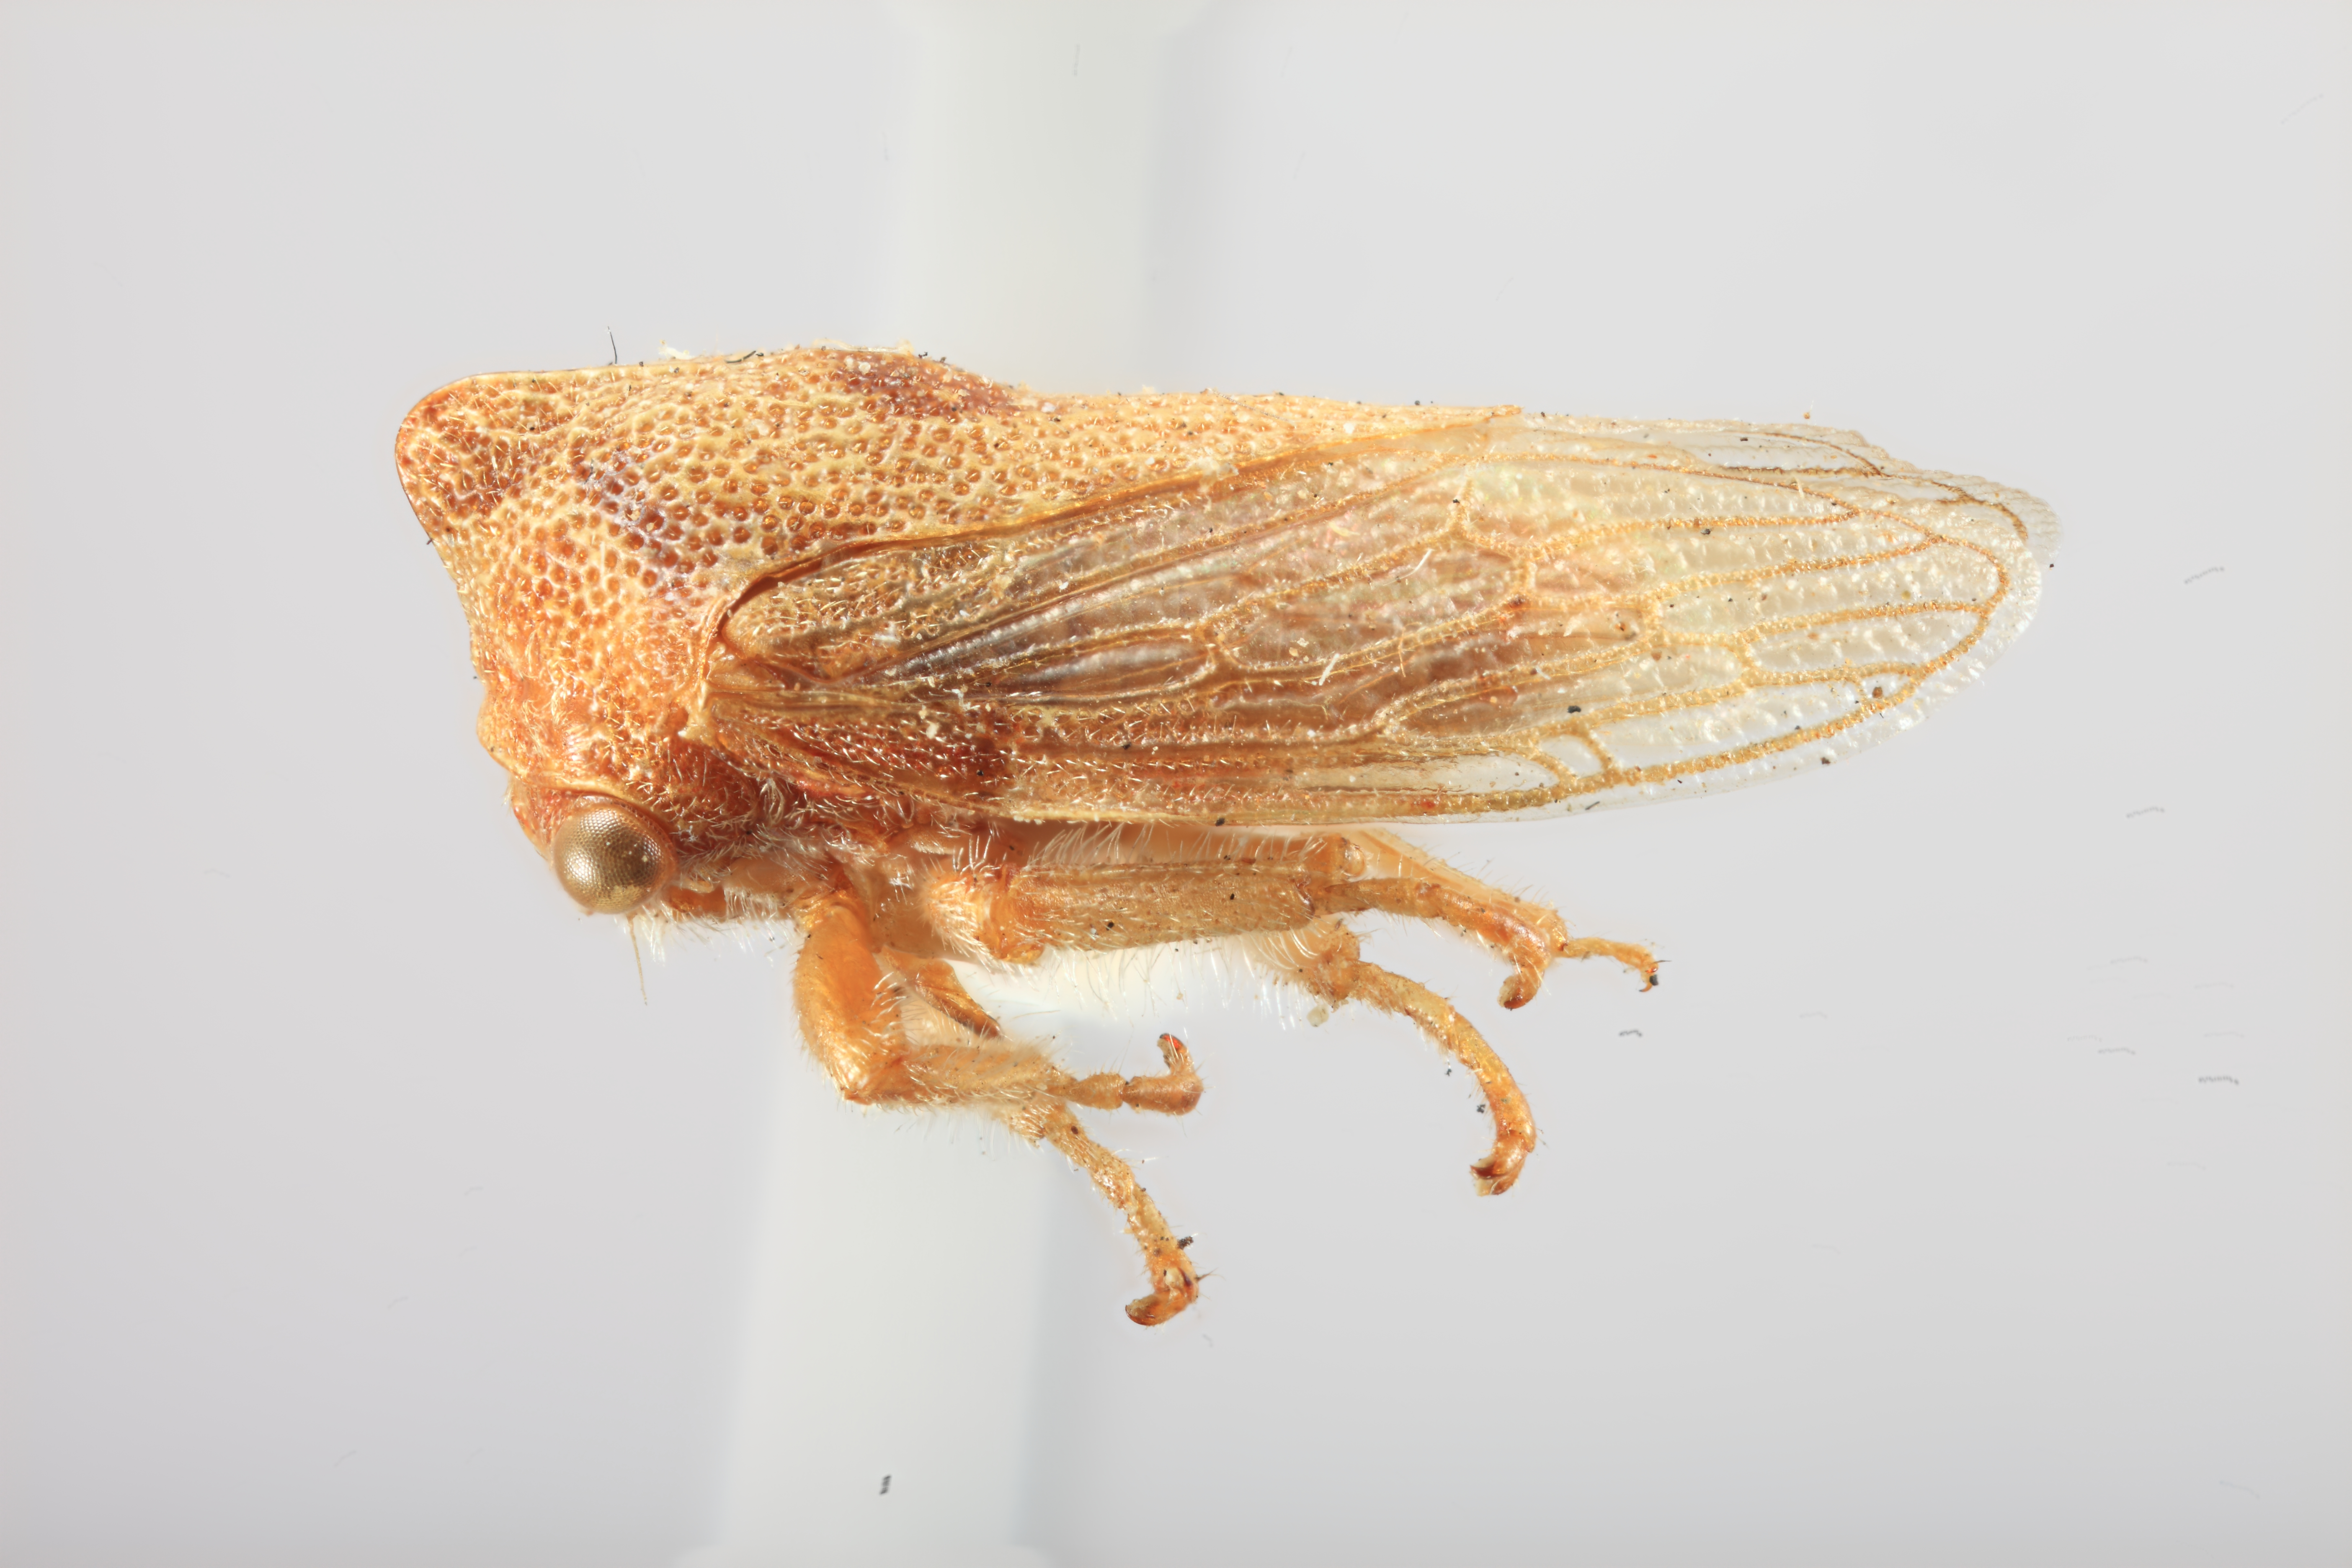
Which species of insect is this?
Platycotis asodalis
